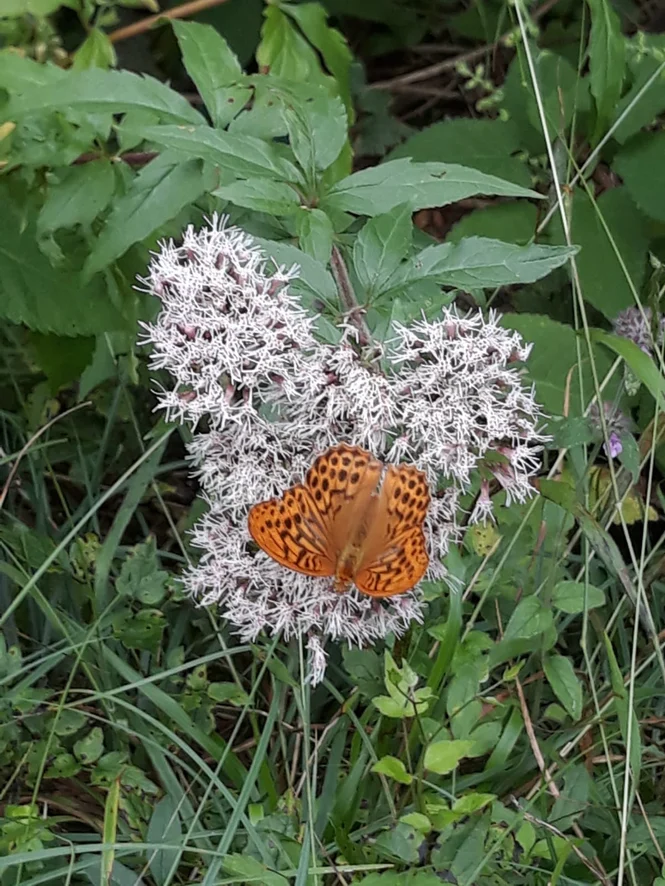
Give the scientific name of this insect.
Argynnis paphia
